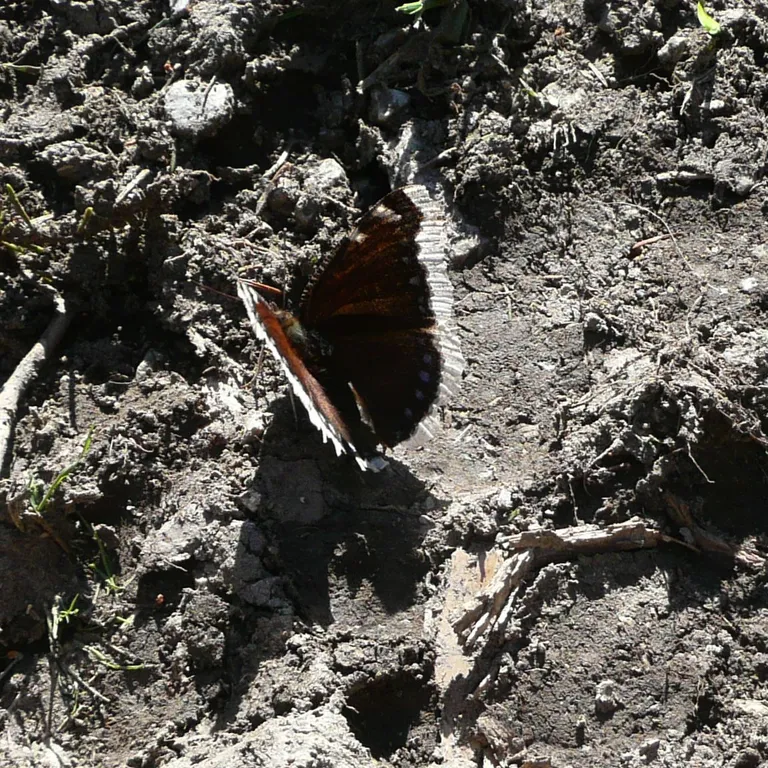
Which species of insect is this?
Nymphalis antiopa
